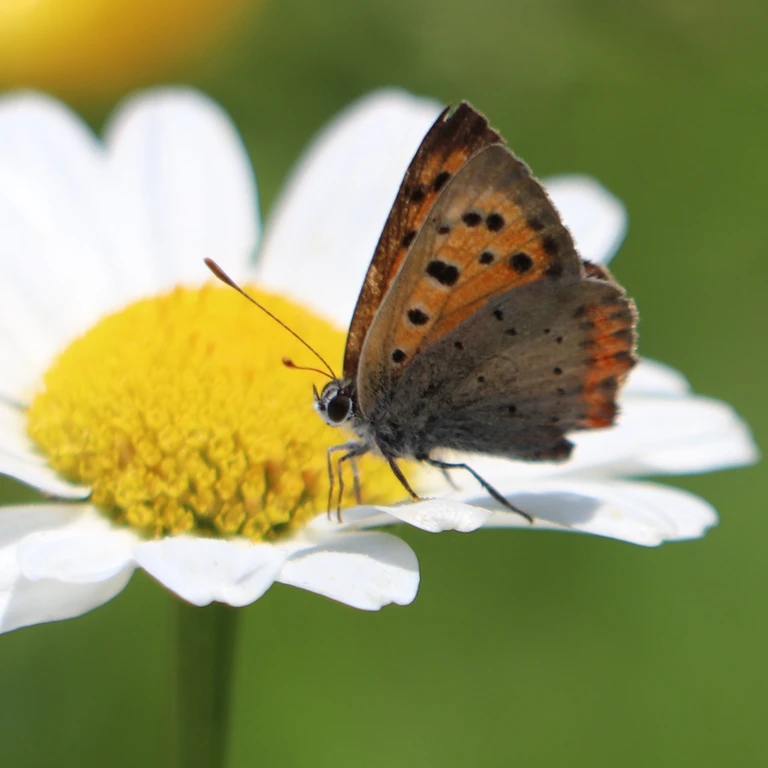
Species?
Lycaena phlaeas
